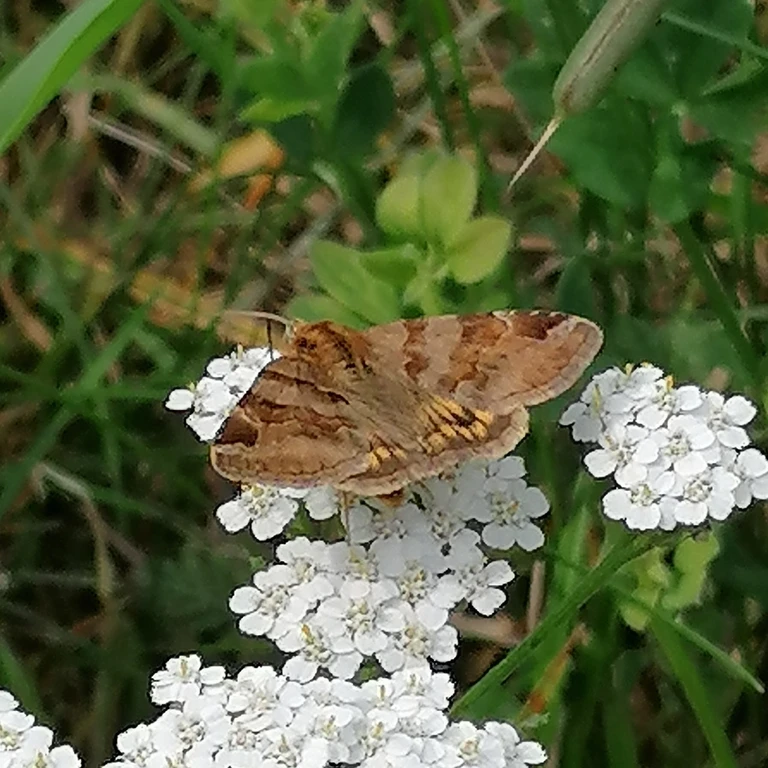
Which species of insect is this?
Euclidia glyphica
